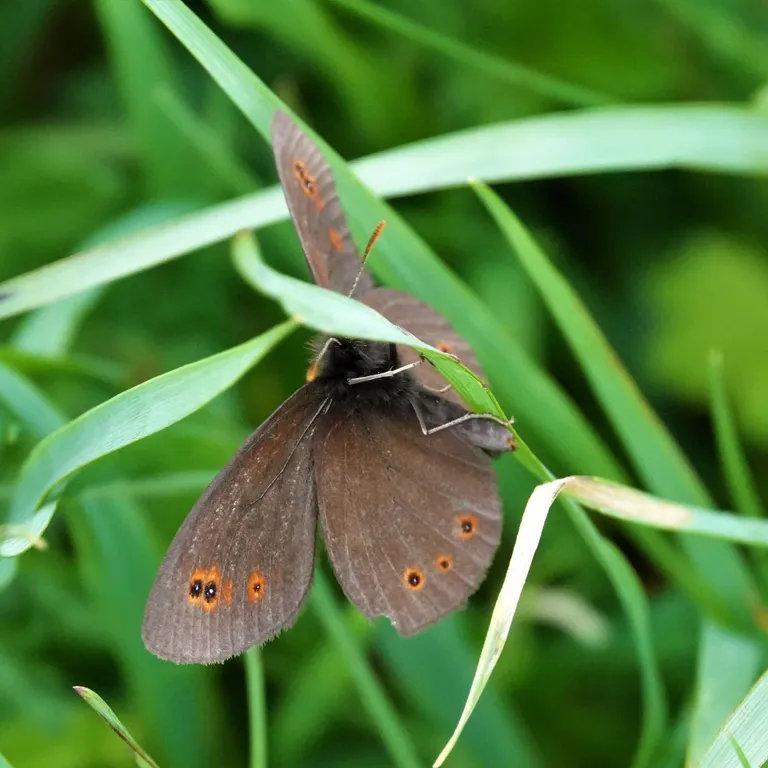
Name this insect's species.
Erebia medusa
